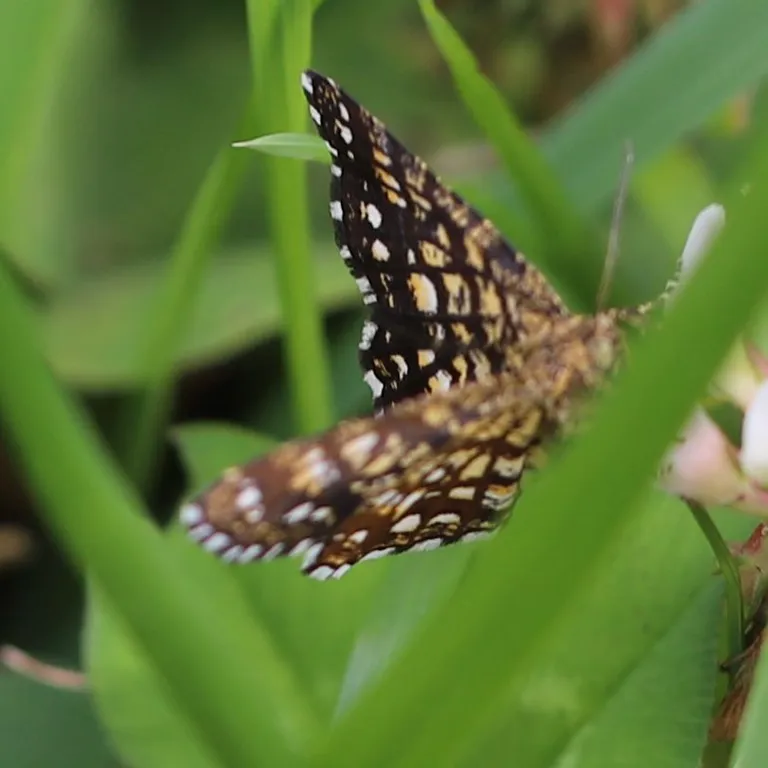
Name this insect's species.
Chiasmia clathrata
